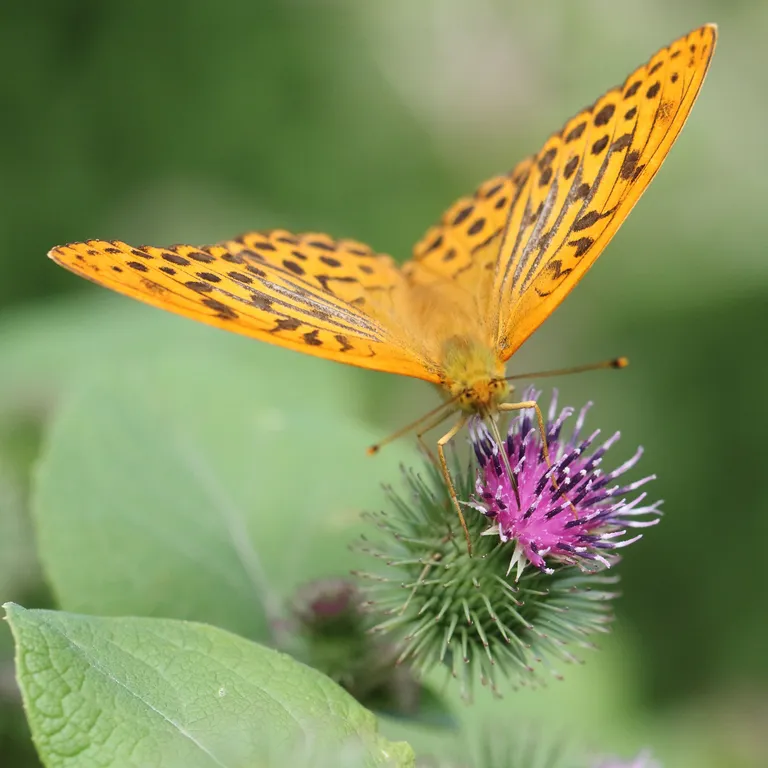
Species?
Argynnis paphia
